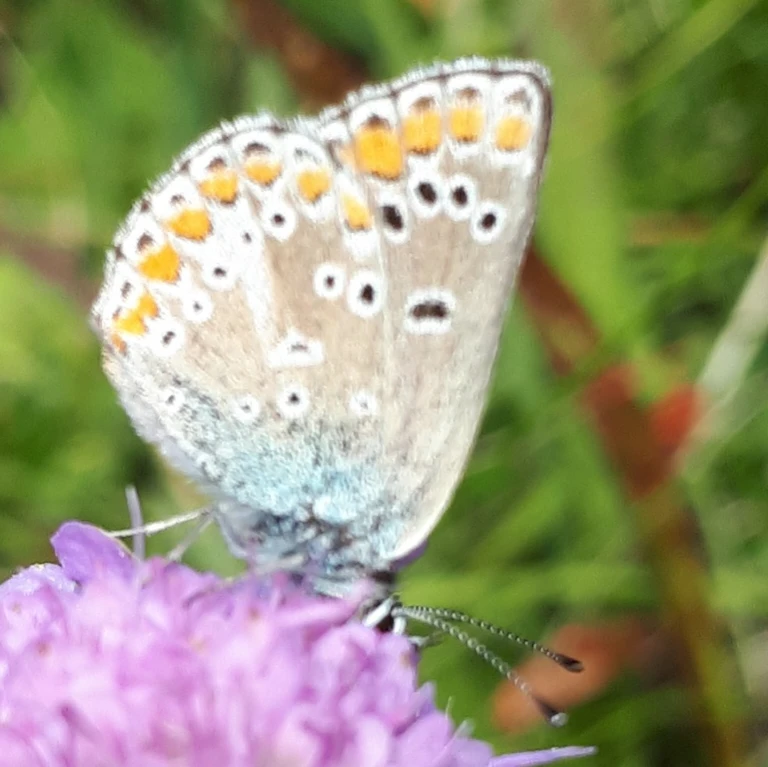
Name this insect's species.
Aricia agestis/artaxerxes
